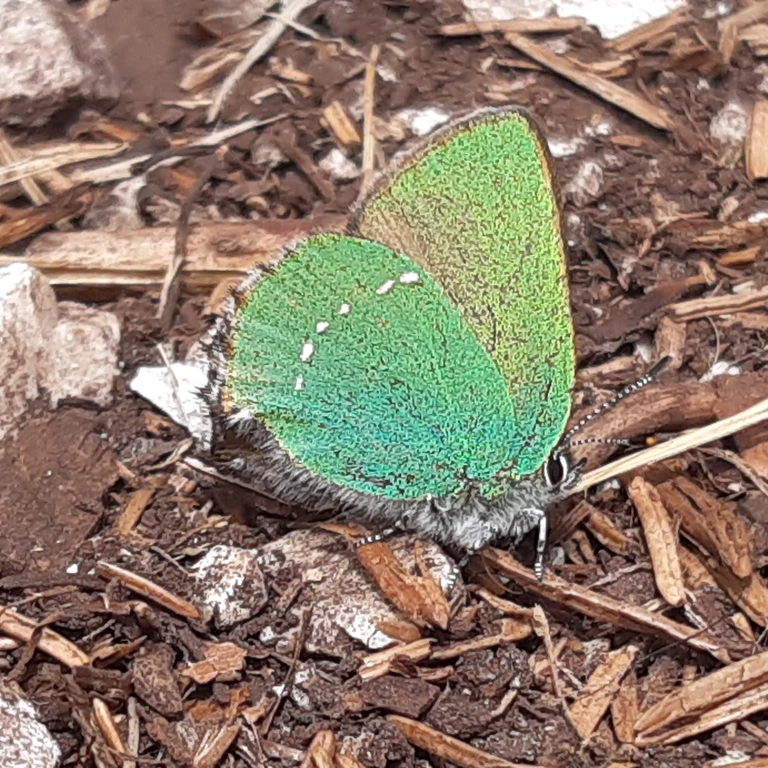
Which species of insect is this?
Callophrys rubi
